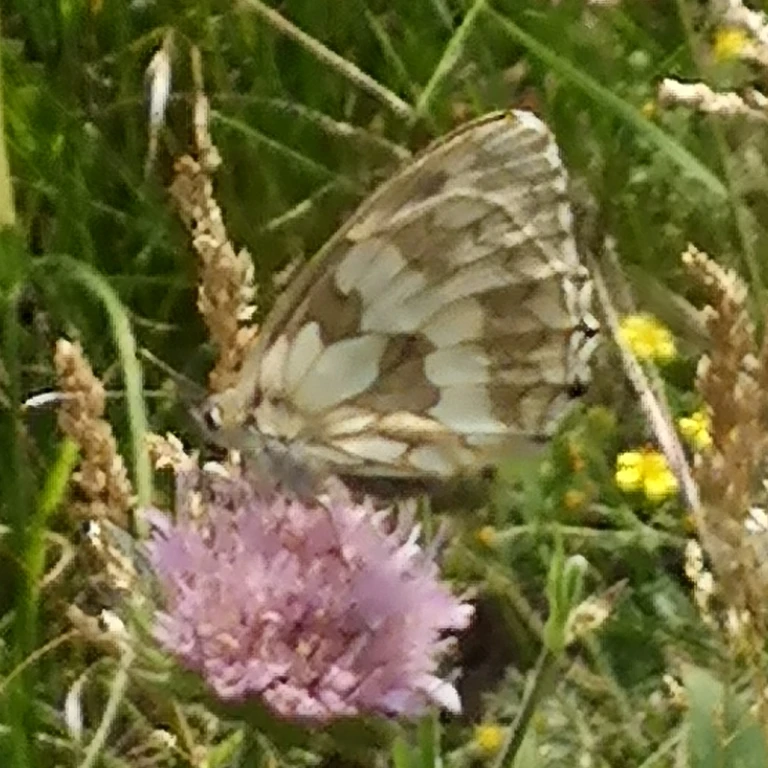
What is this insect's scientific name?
Melanargia galathea
